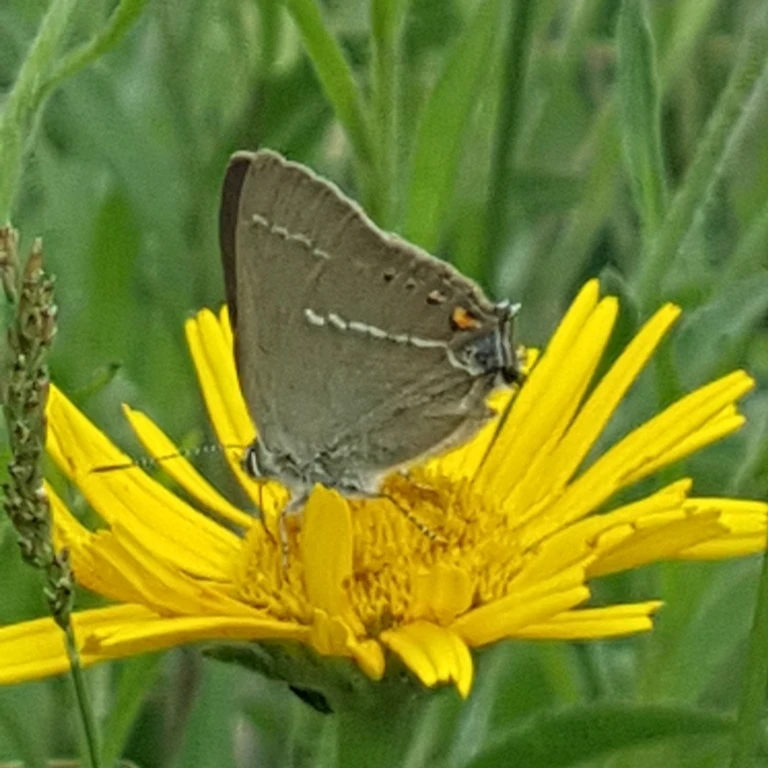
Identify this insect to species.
Satyrium spini (also Tuttiola spini)
